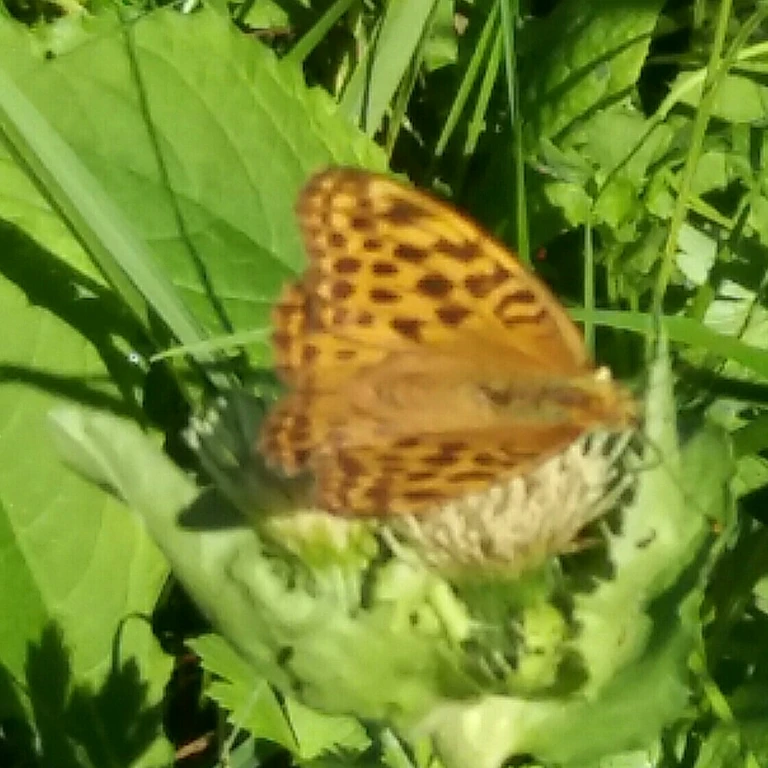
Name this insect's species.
Argynnis paphia
